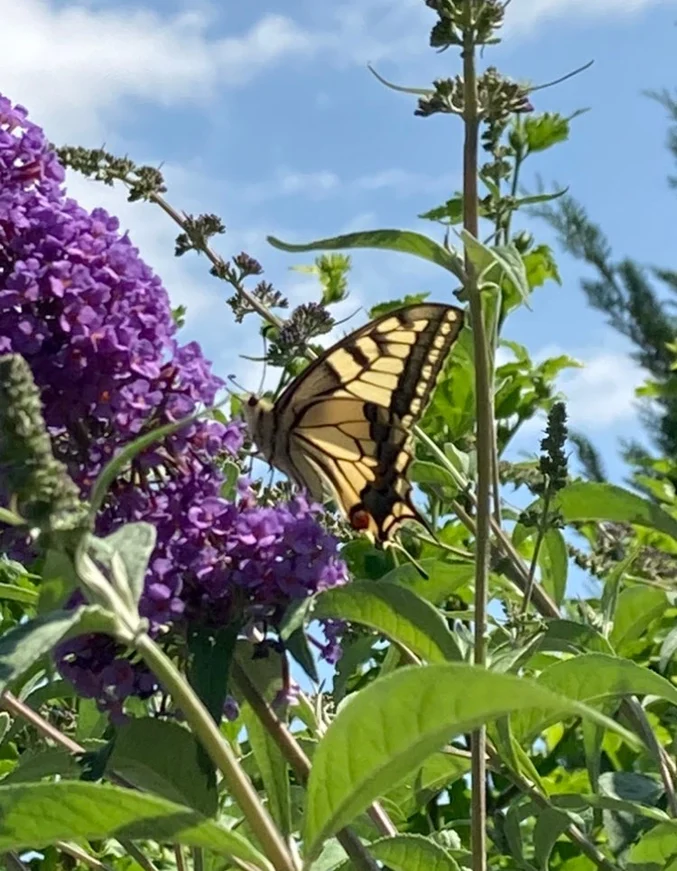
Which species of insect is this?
Papilio machaon
